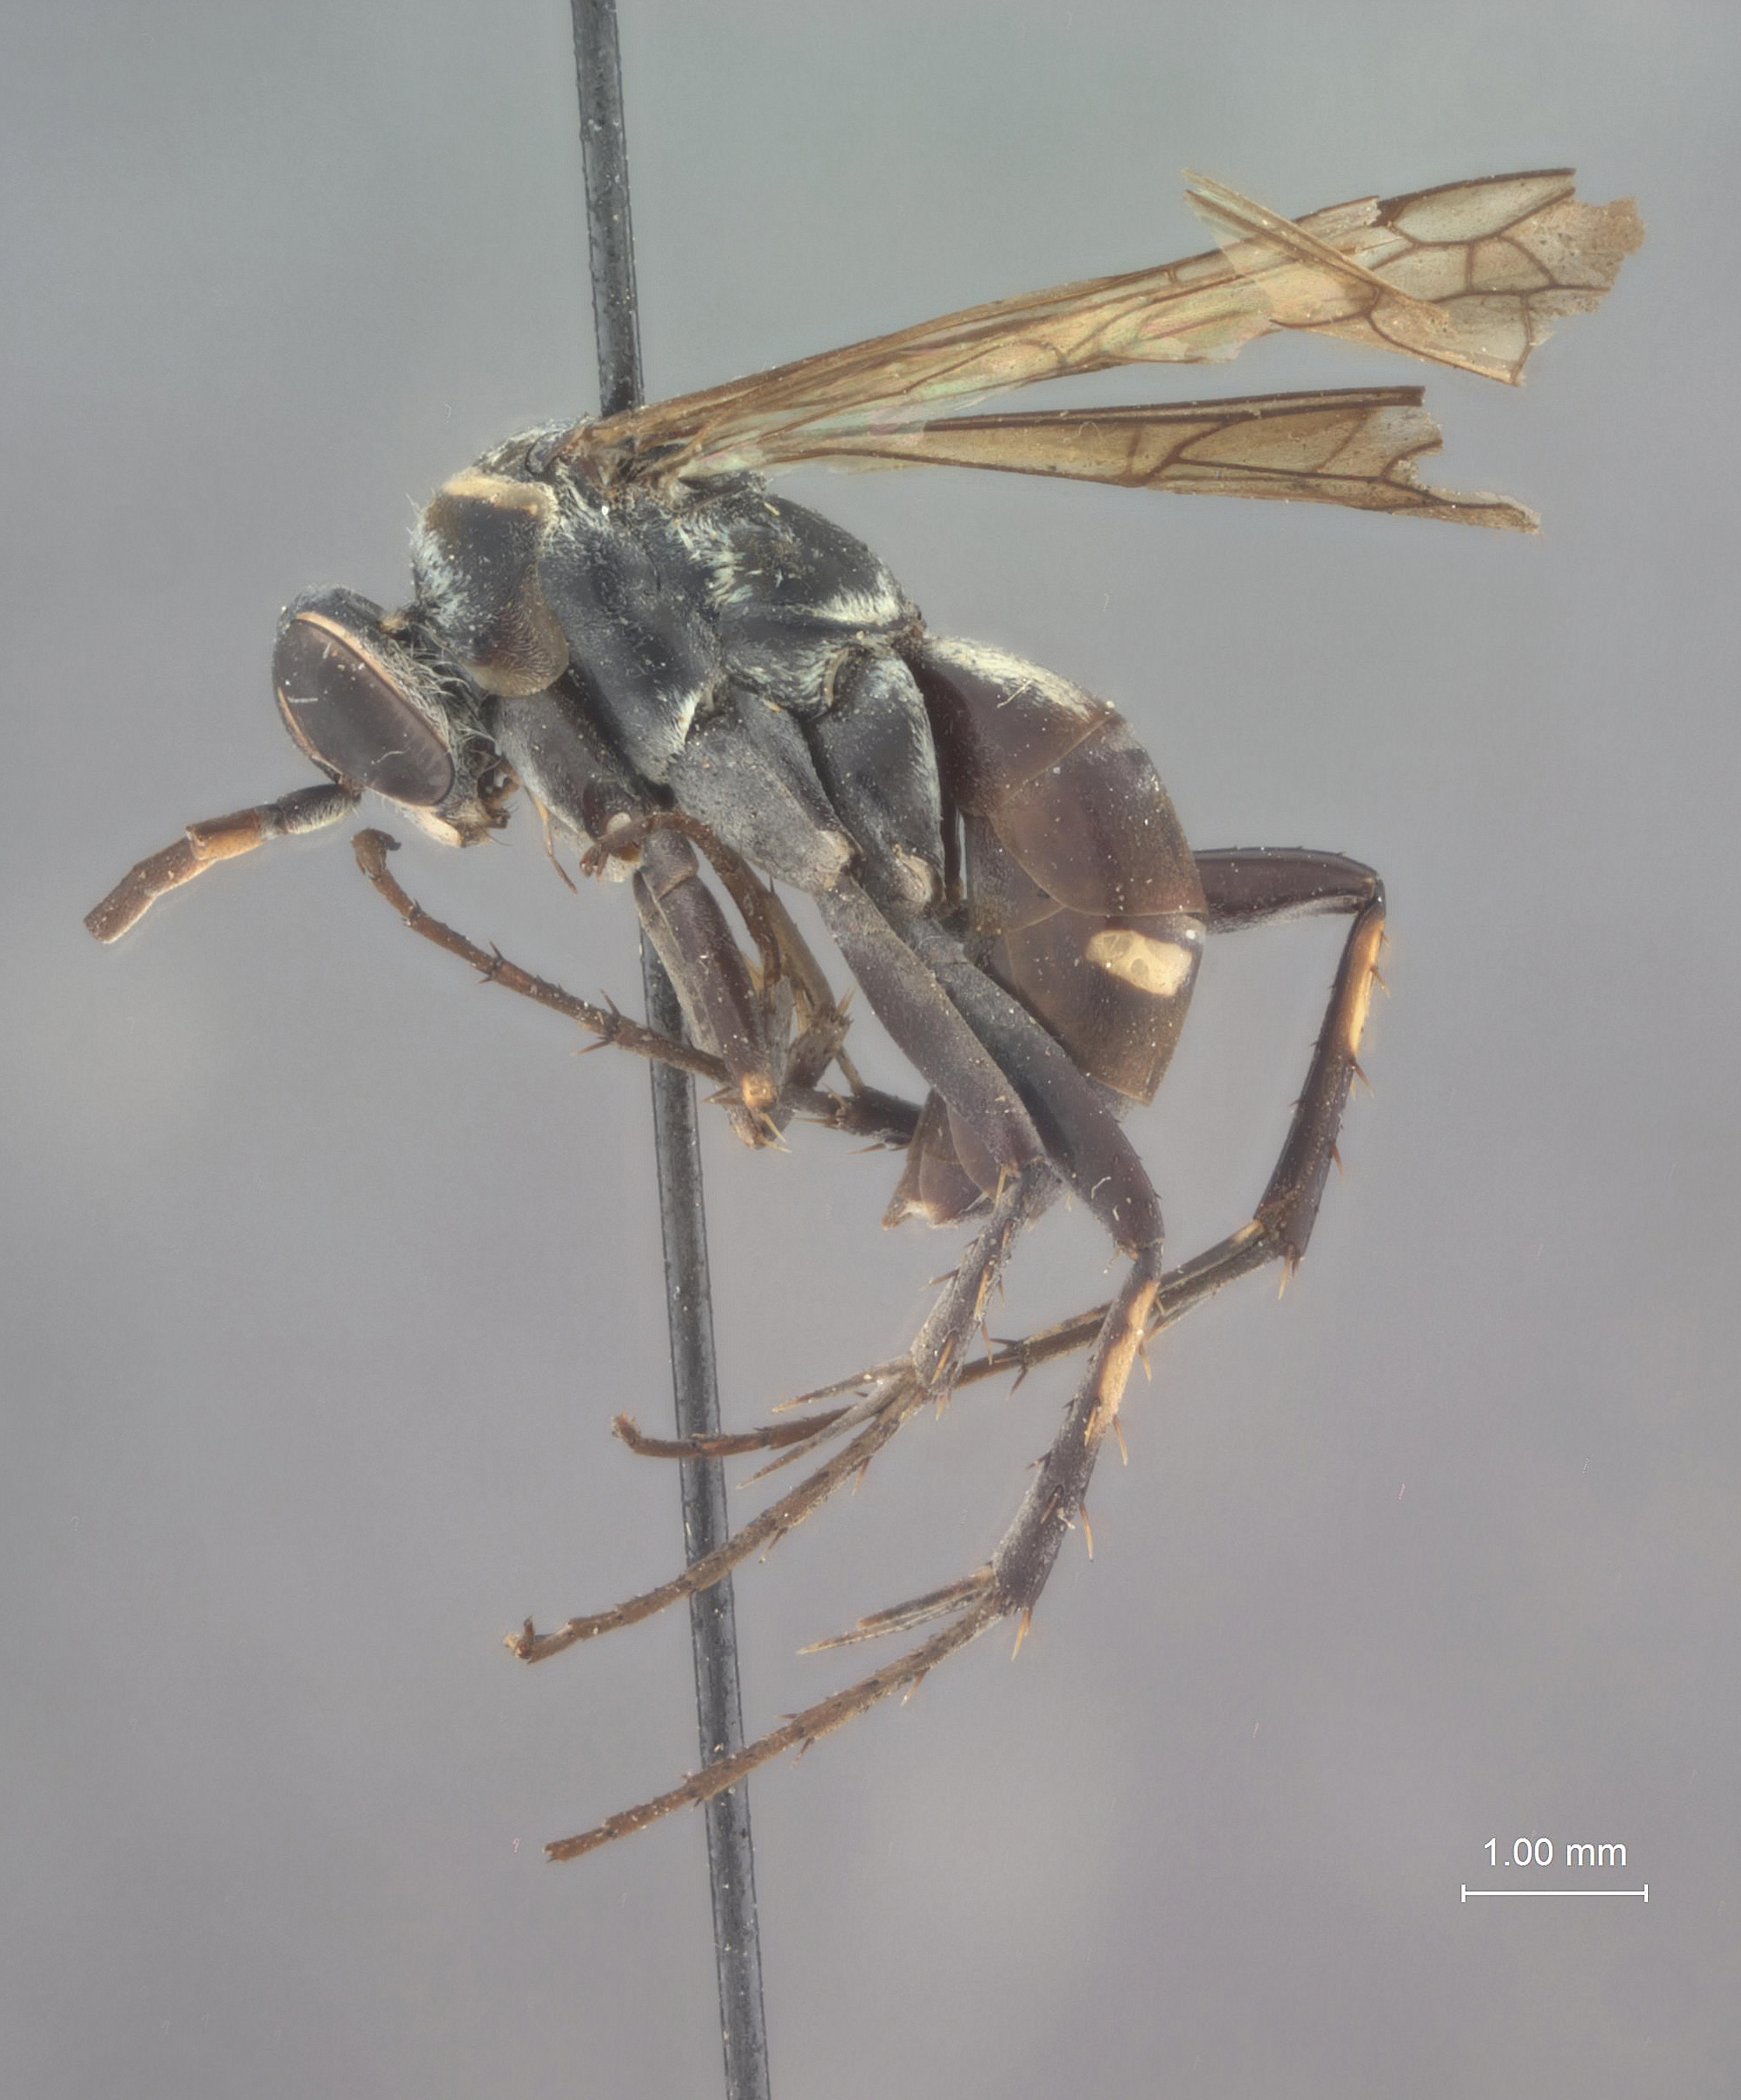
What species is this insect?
Spilopompilus stantoni
